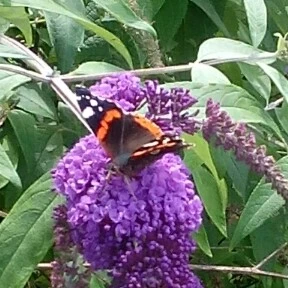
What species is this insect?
Vanessa atalanta
